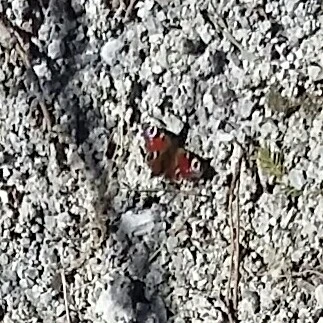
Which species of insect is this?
Aglais io
